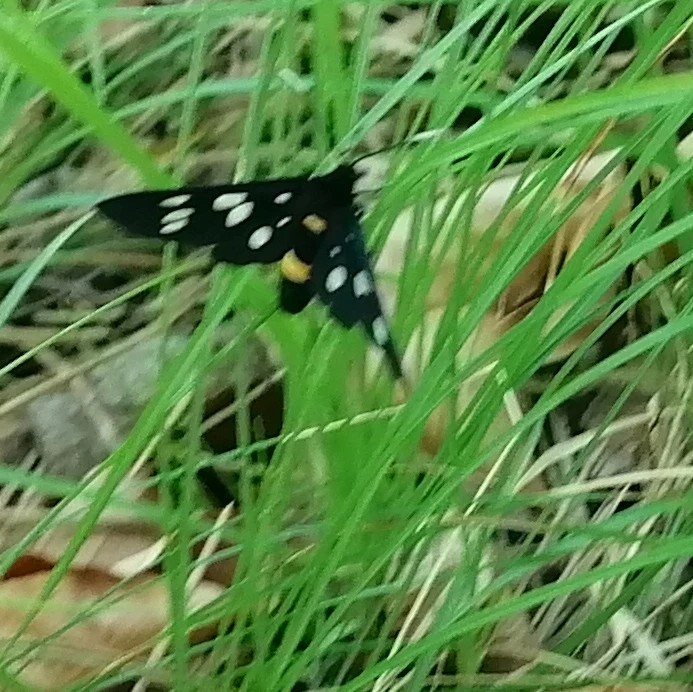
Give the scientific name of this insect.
Amata phegea
